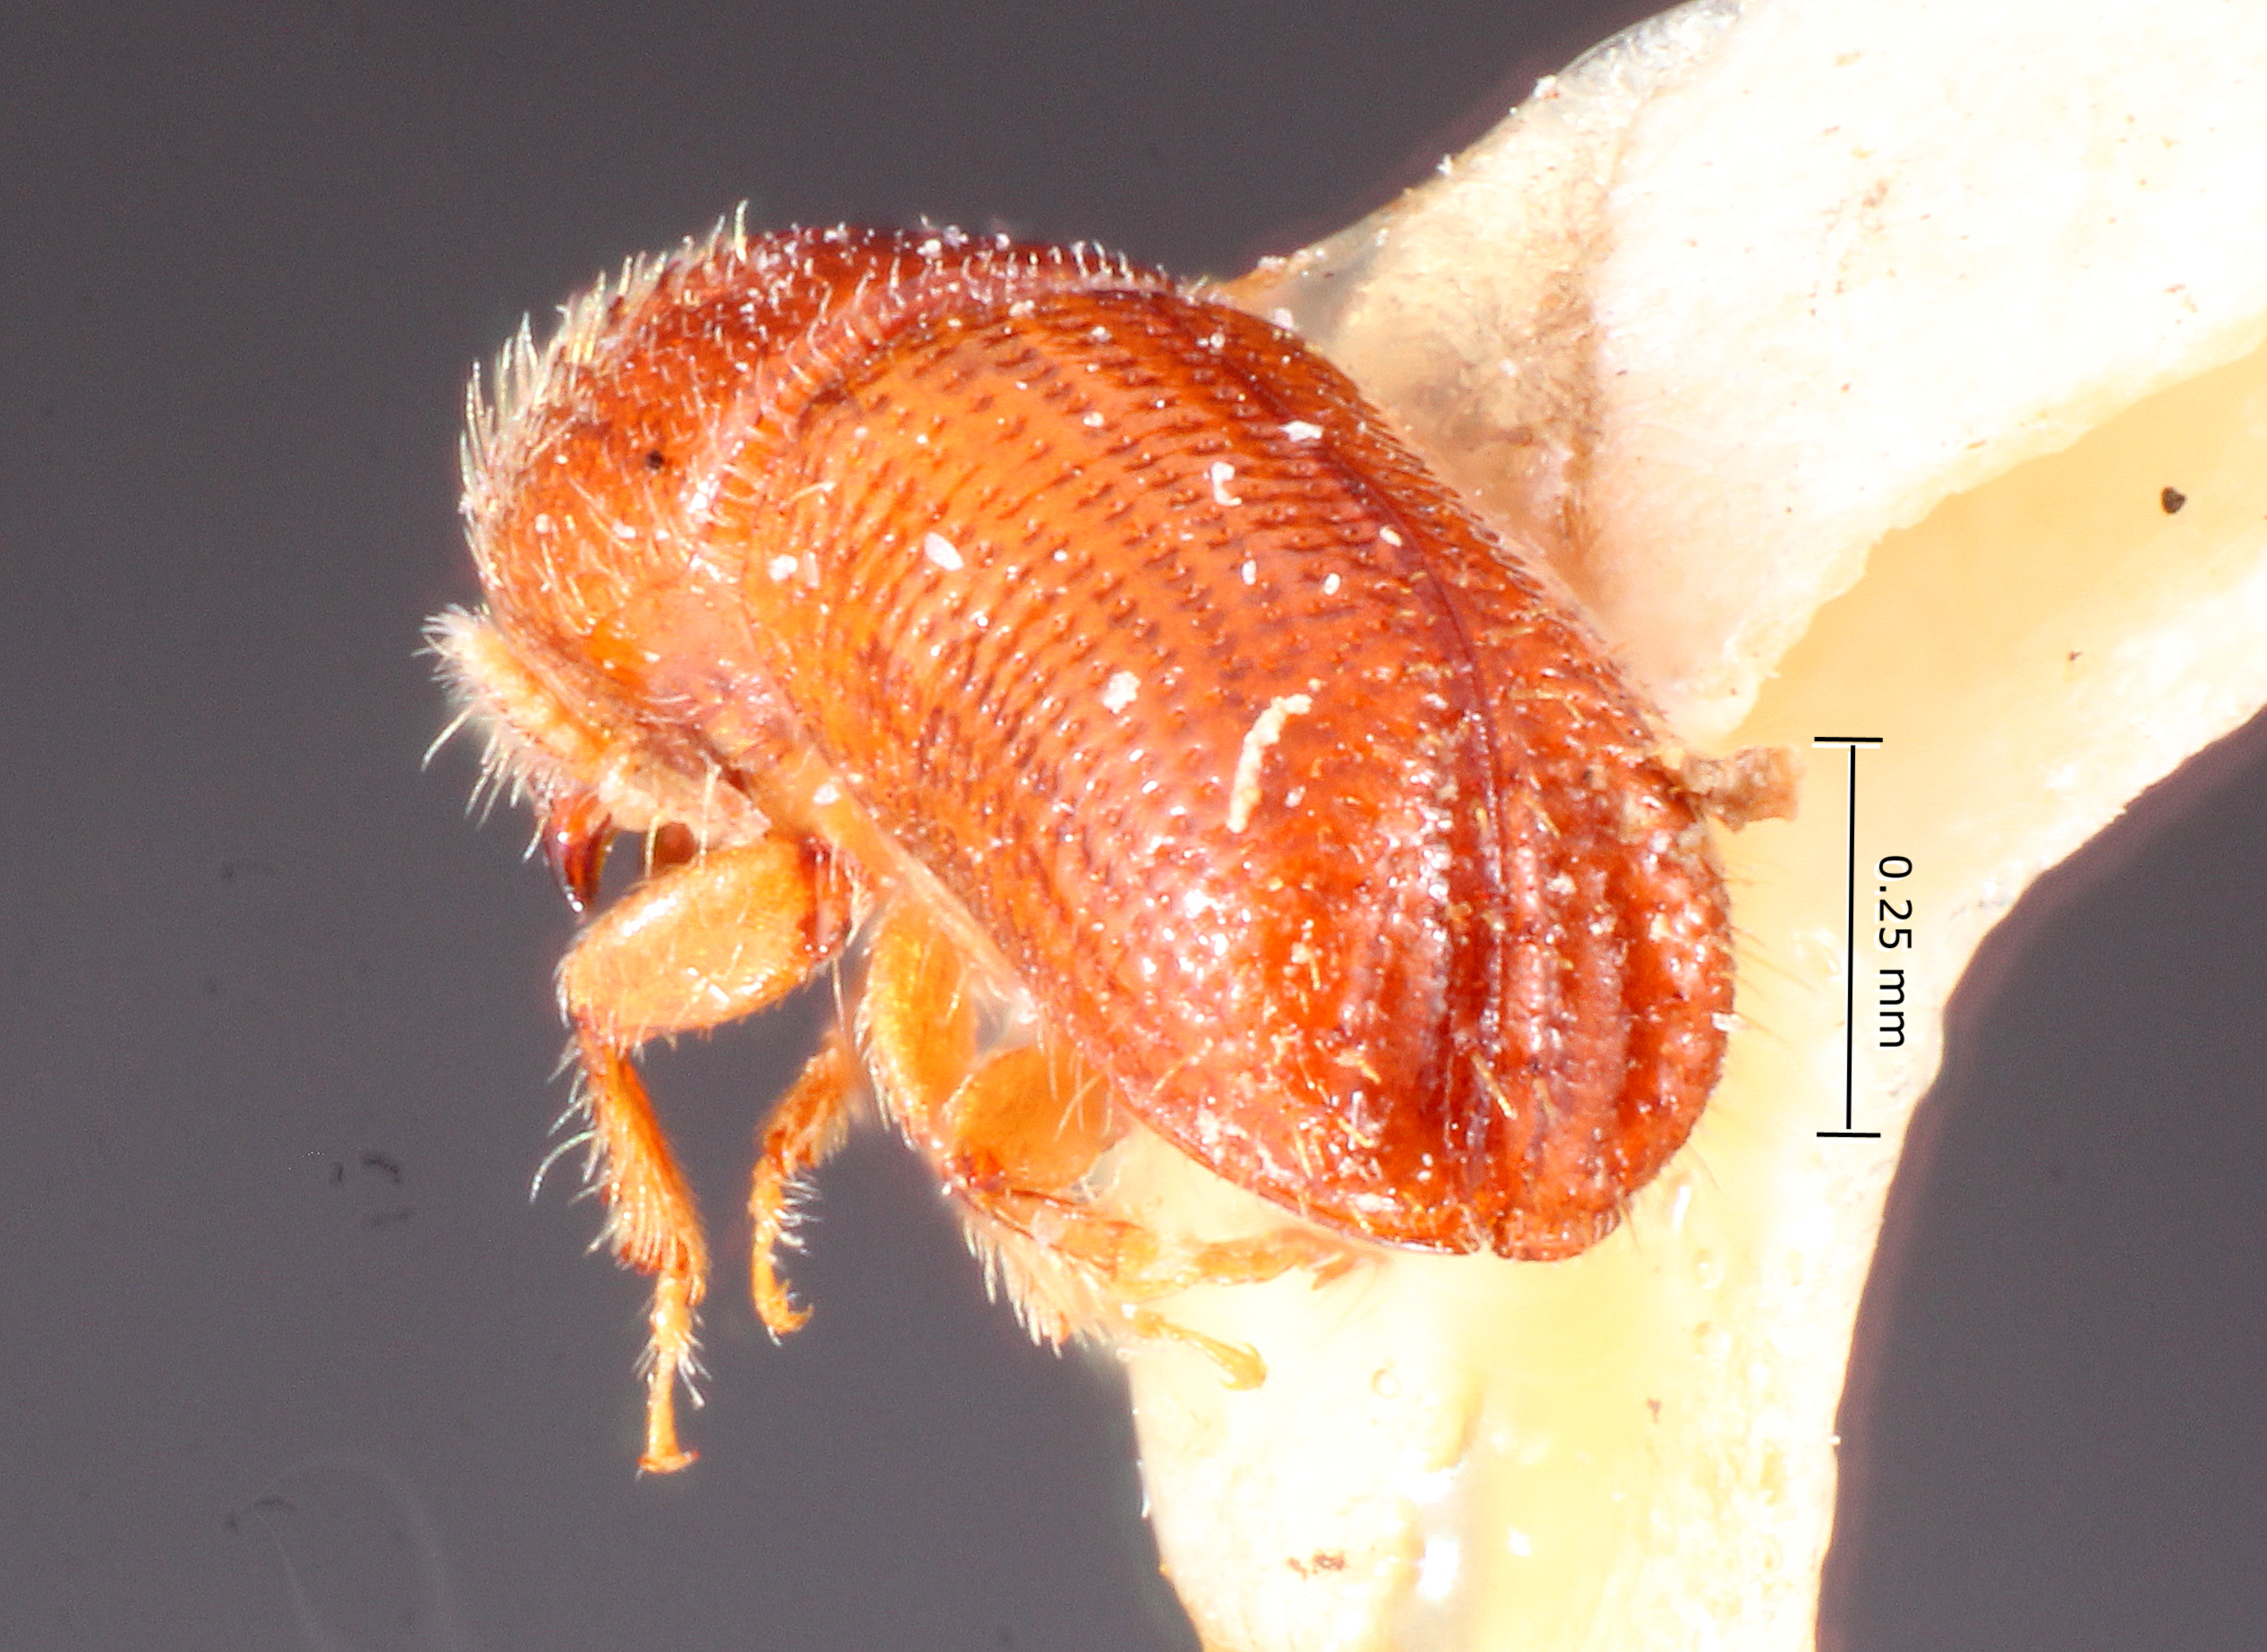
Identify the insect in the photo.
Pityophthorus antillicus
